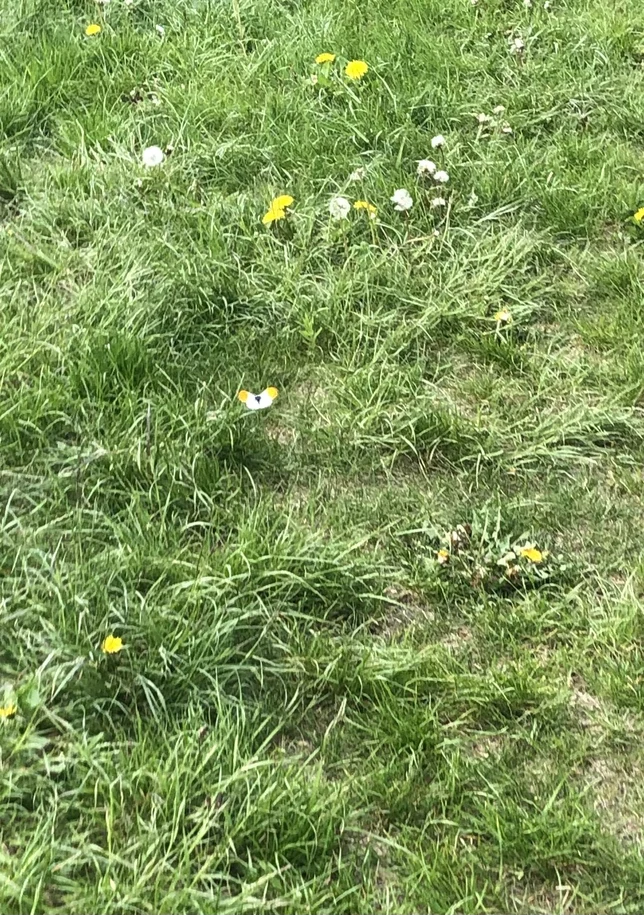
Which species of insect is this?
Anthocharis cardamines
